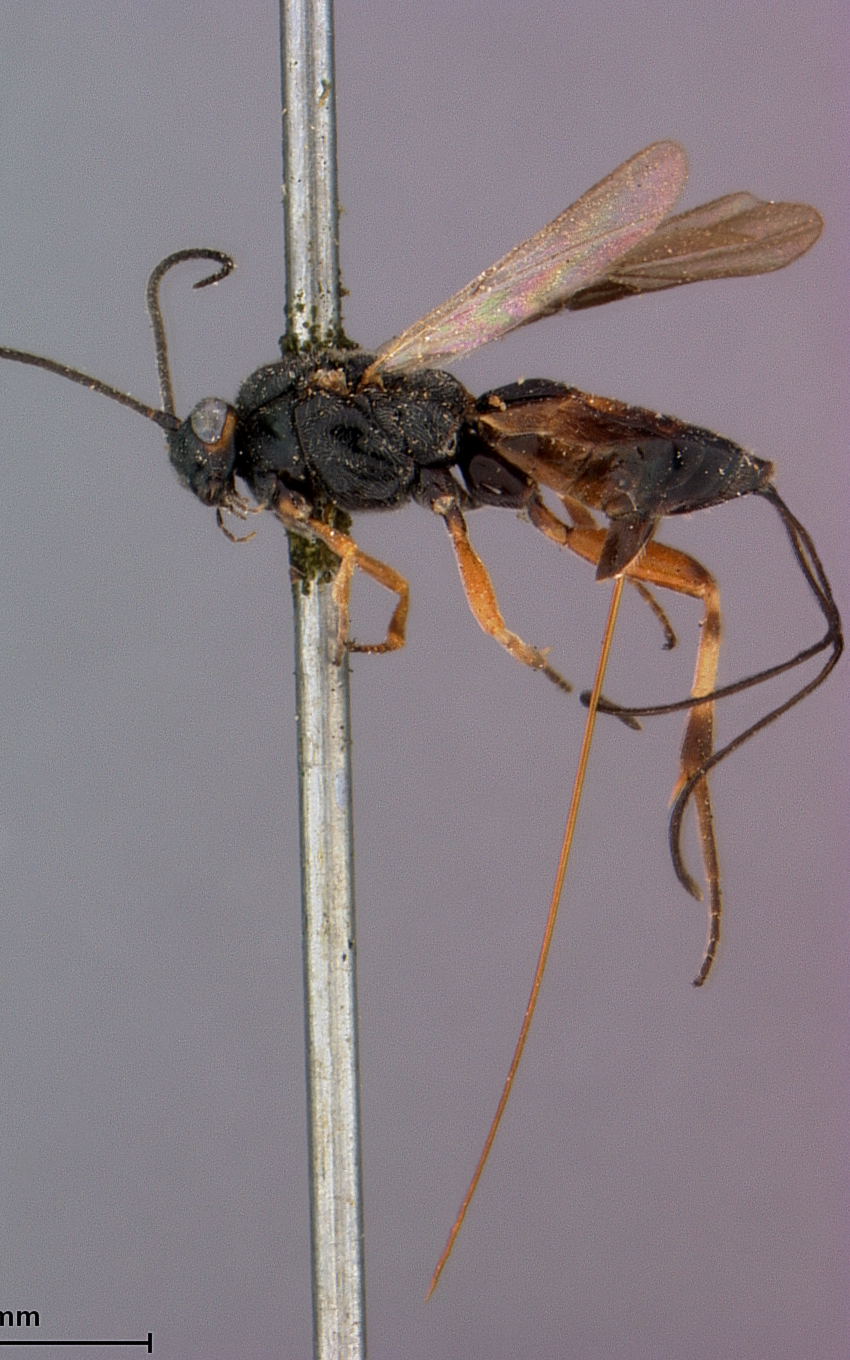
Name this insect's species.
Bassus californicus
